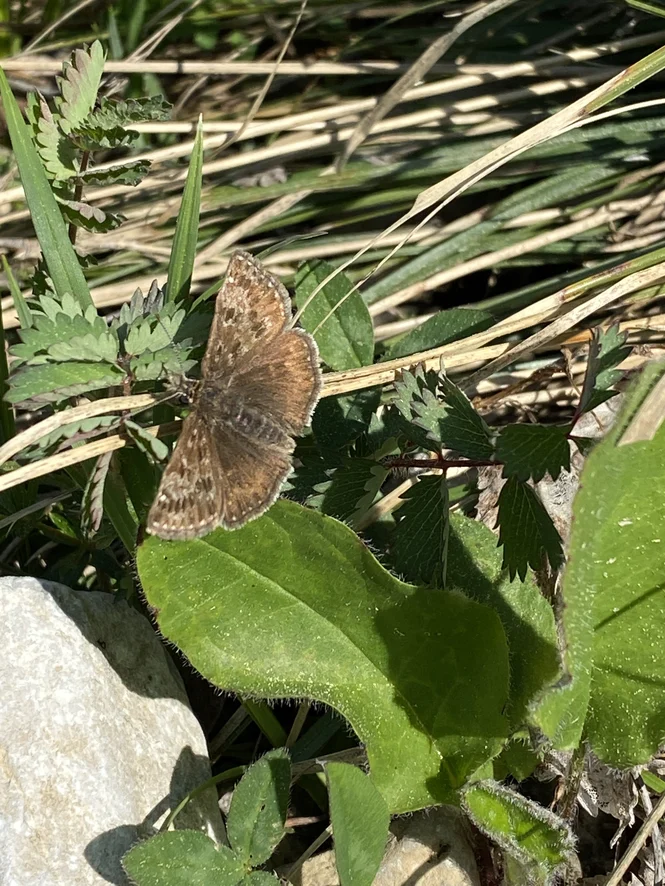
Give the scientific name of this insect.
Erynnis tages
